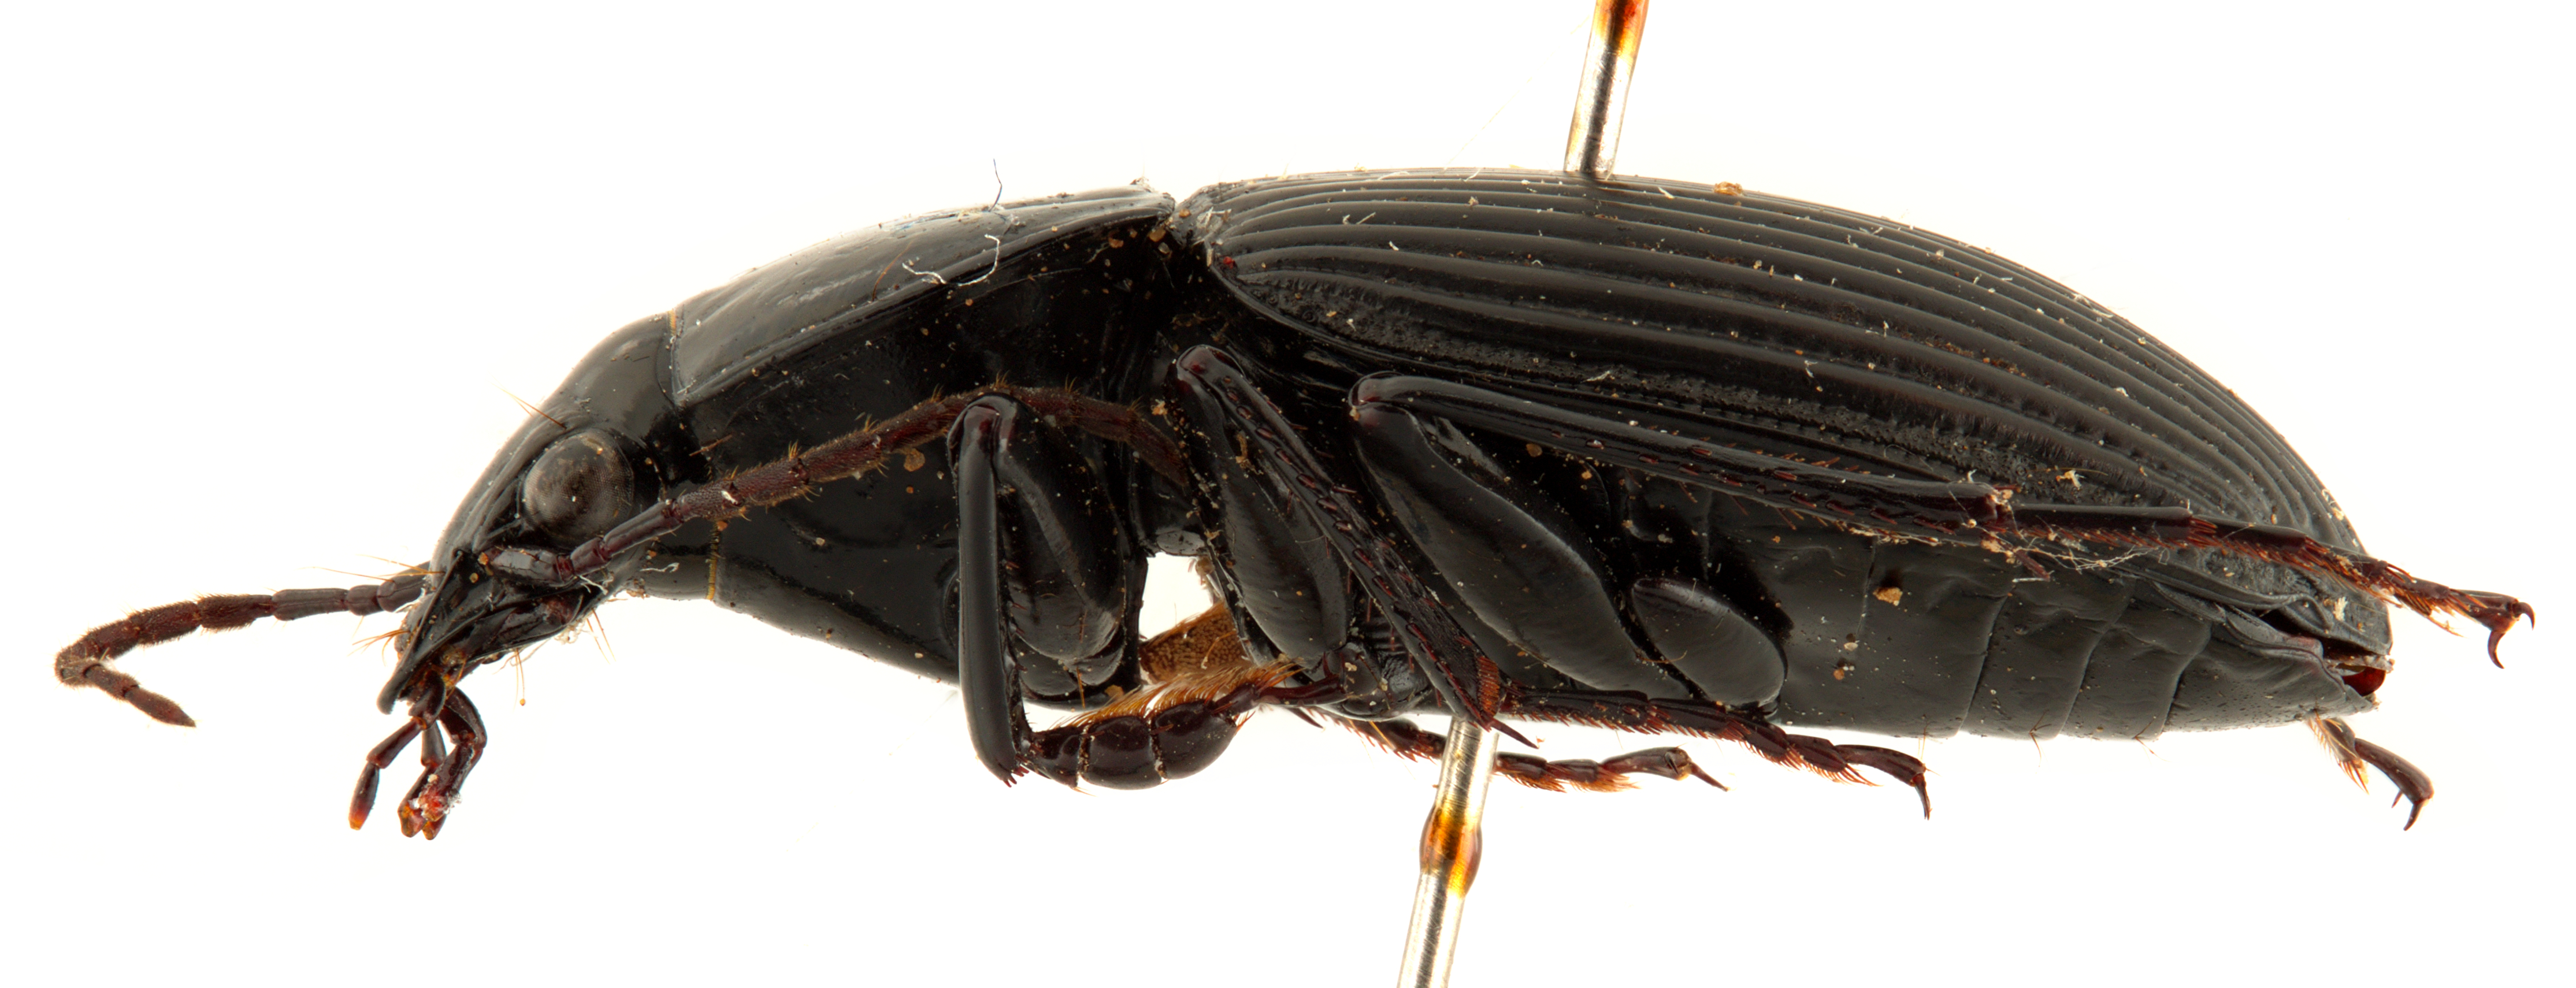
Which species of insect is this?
Platysma licinoides (also Pterostichus liciniformis)
